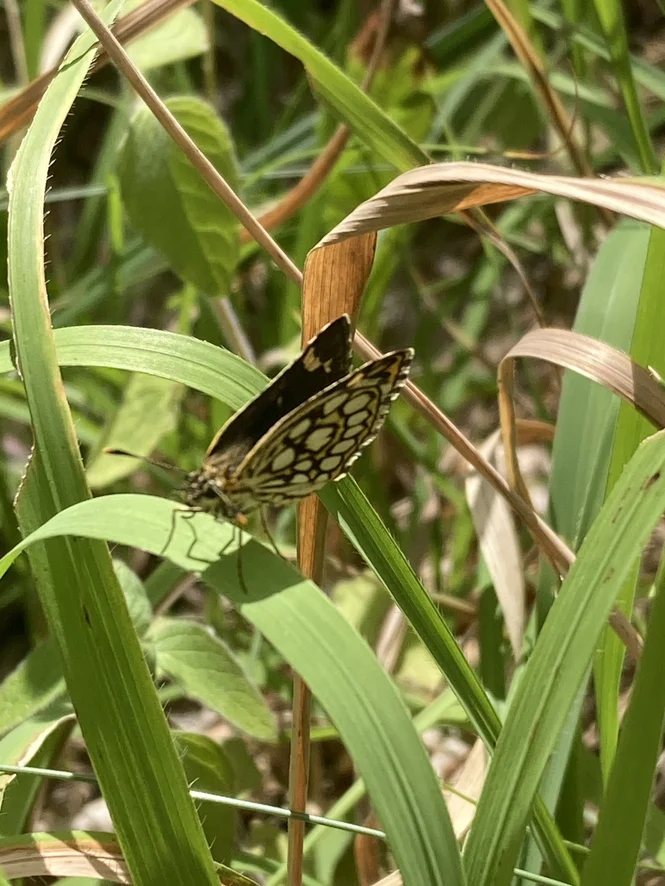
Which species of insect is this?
Heteropterus morpheus
